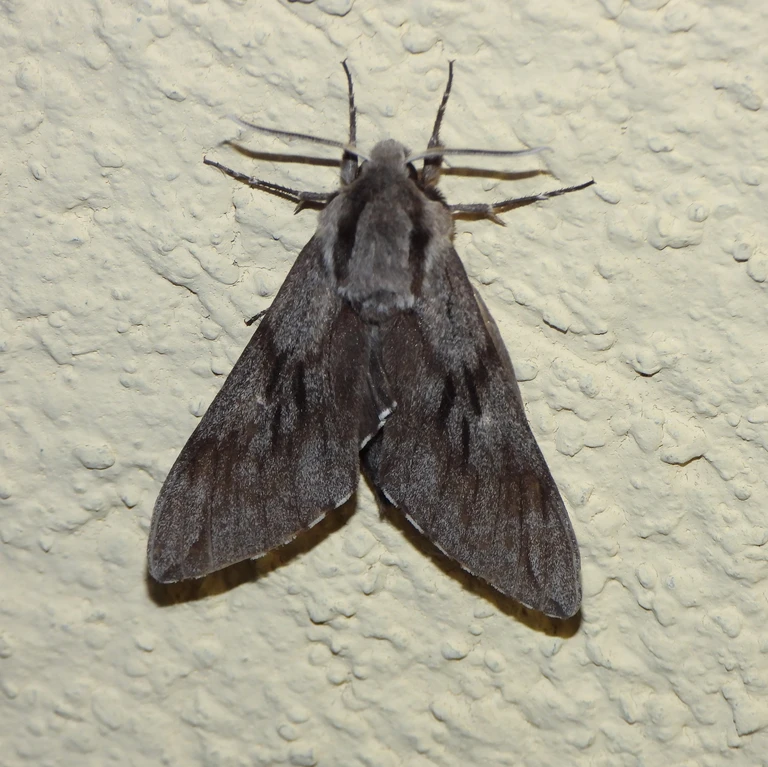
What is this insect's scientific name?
Sphinx pinastri
